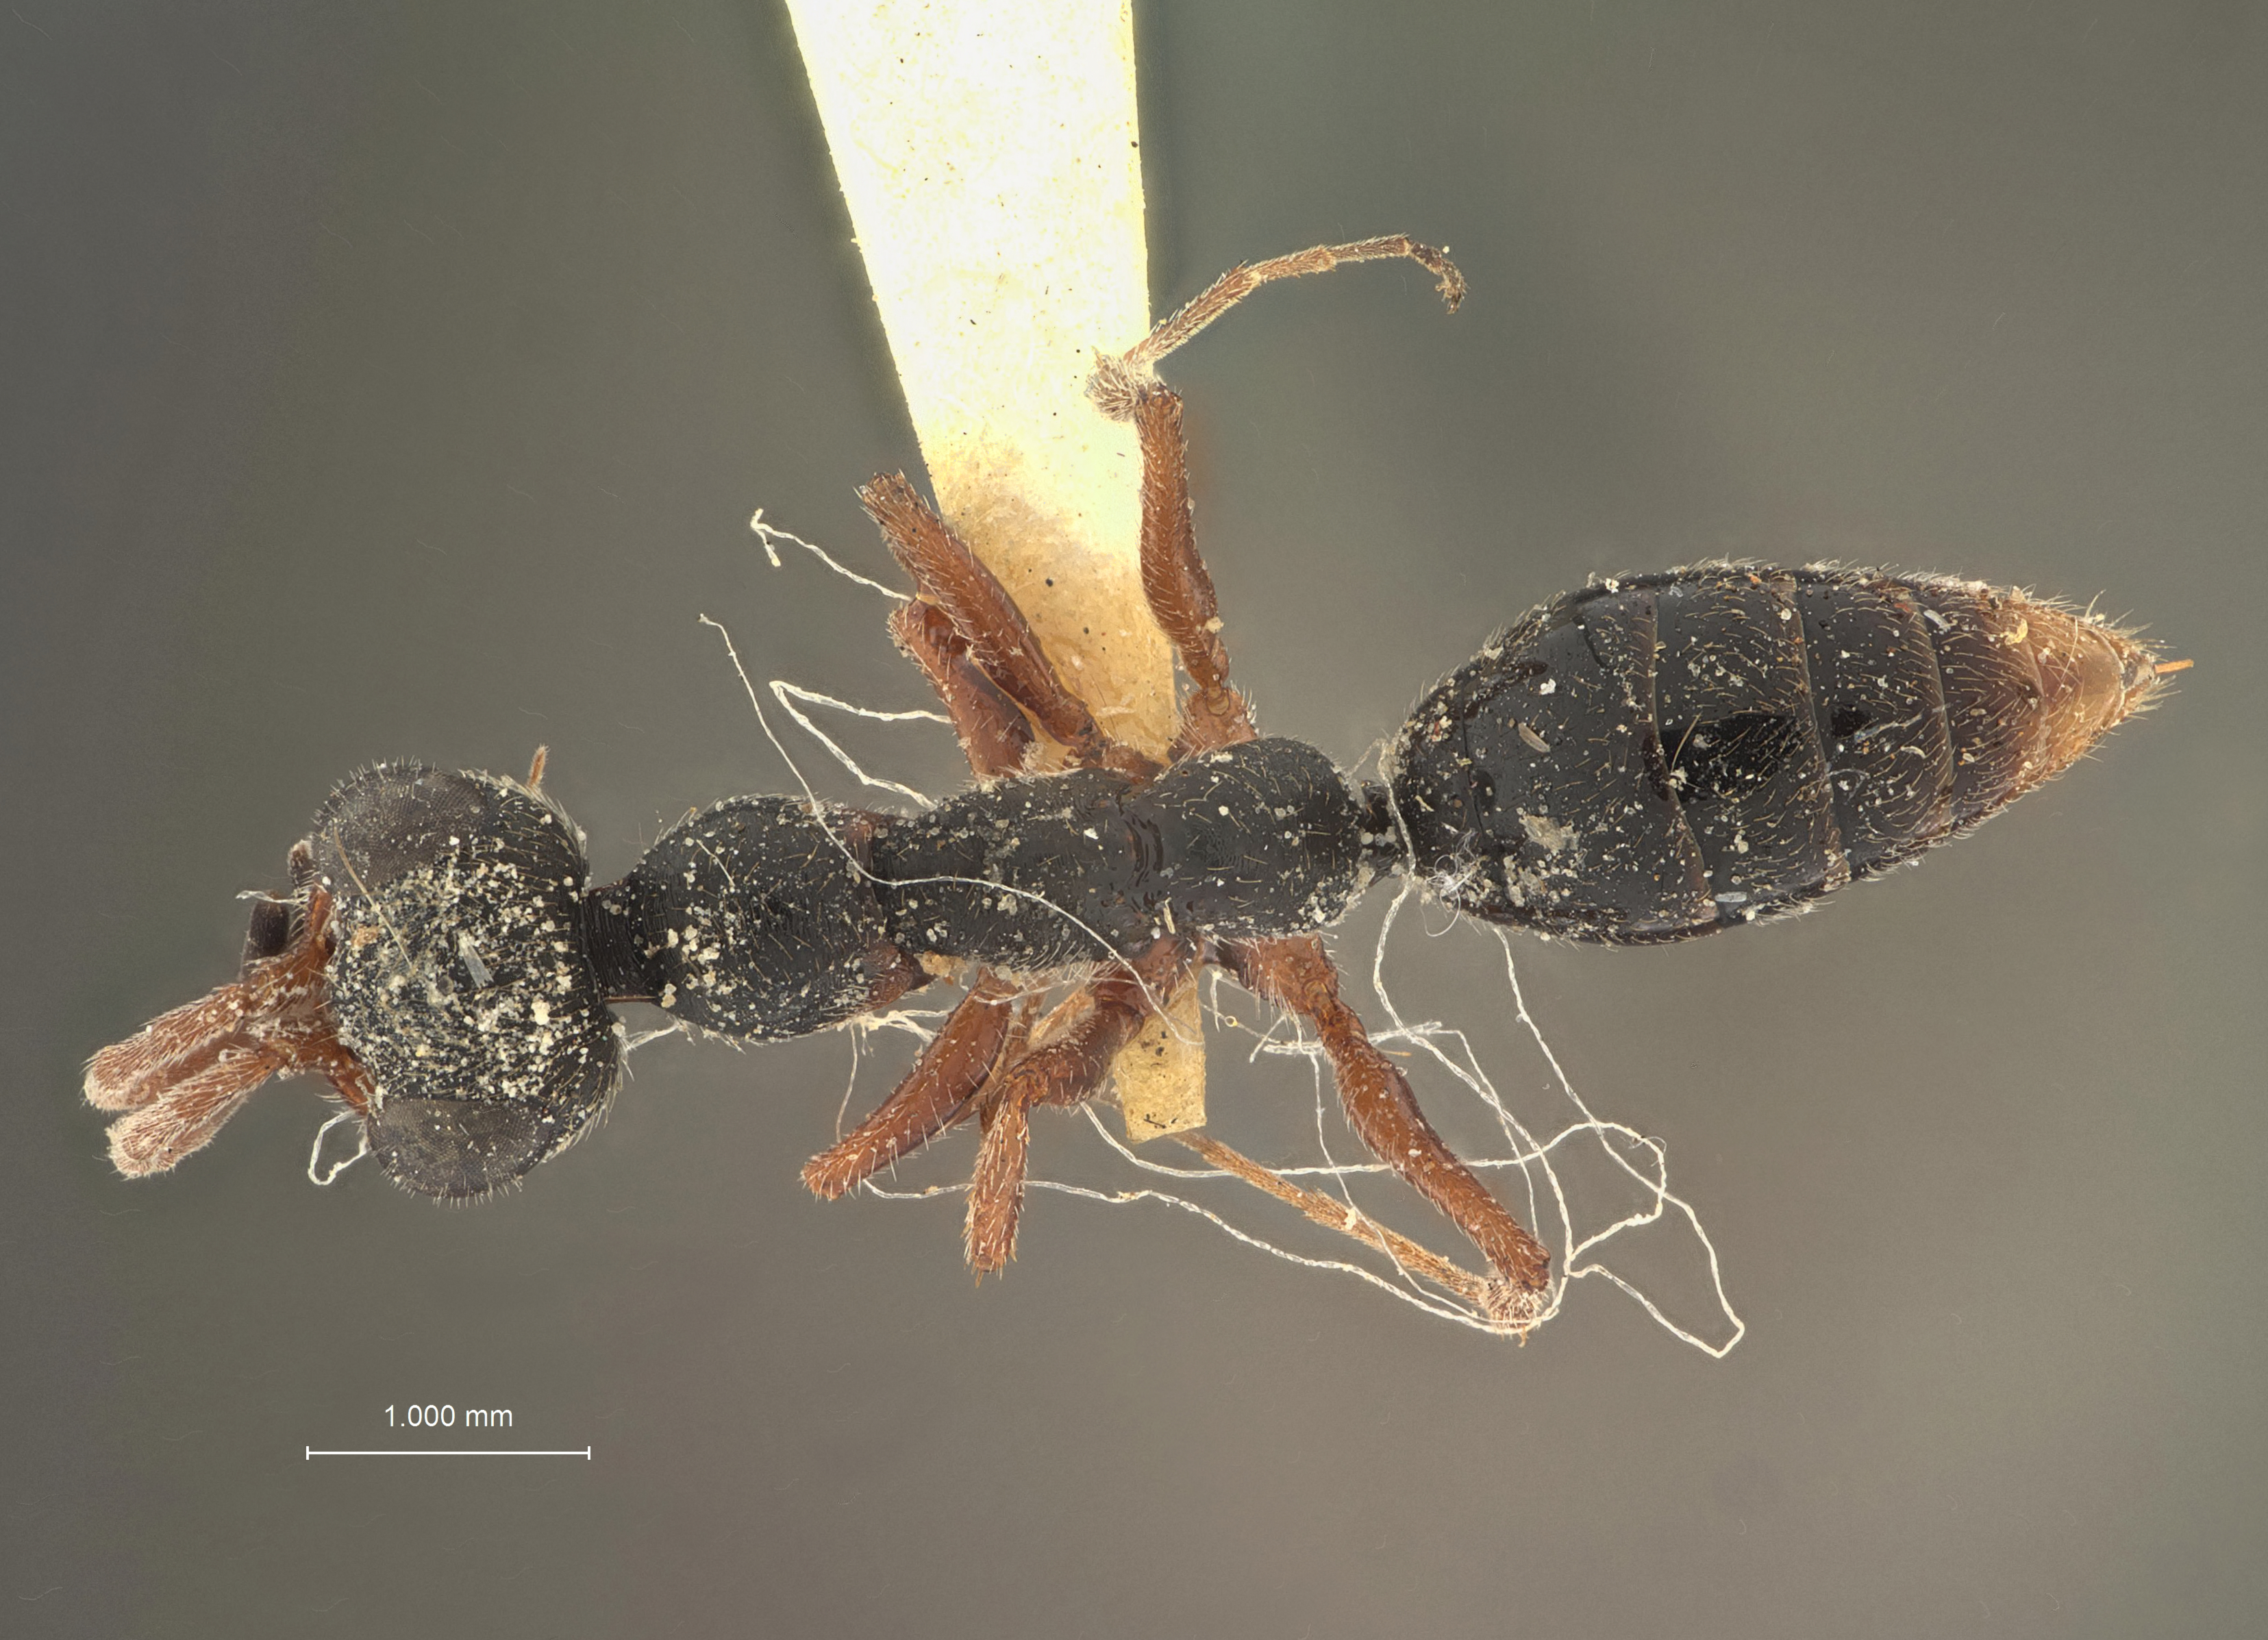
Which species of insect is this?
Andreus abbottii
